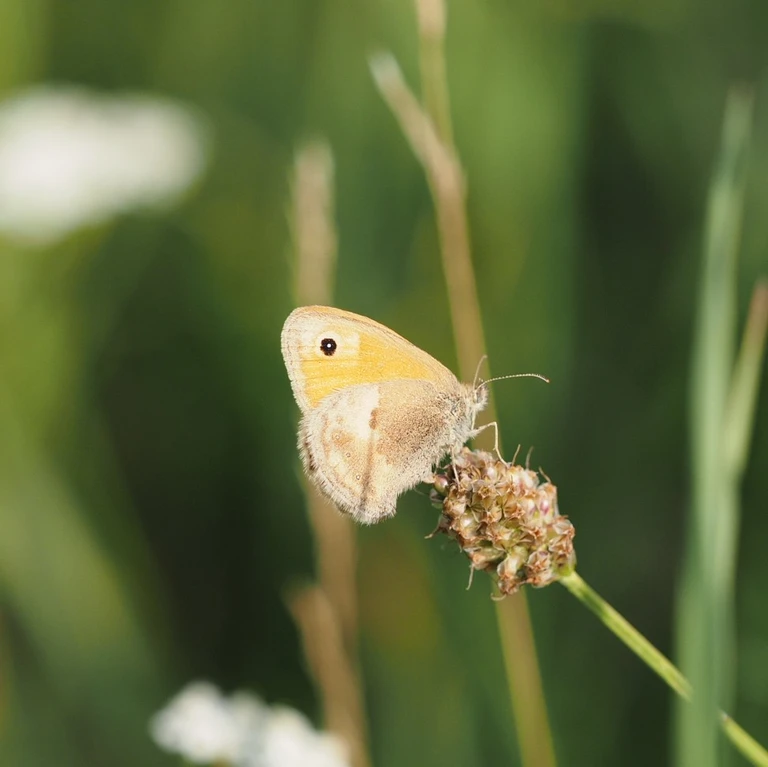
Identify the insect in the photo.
Coenonympha pamphilus
